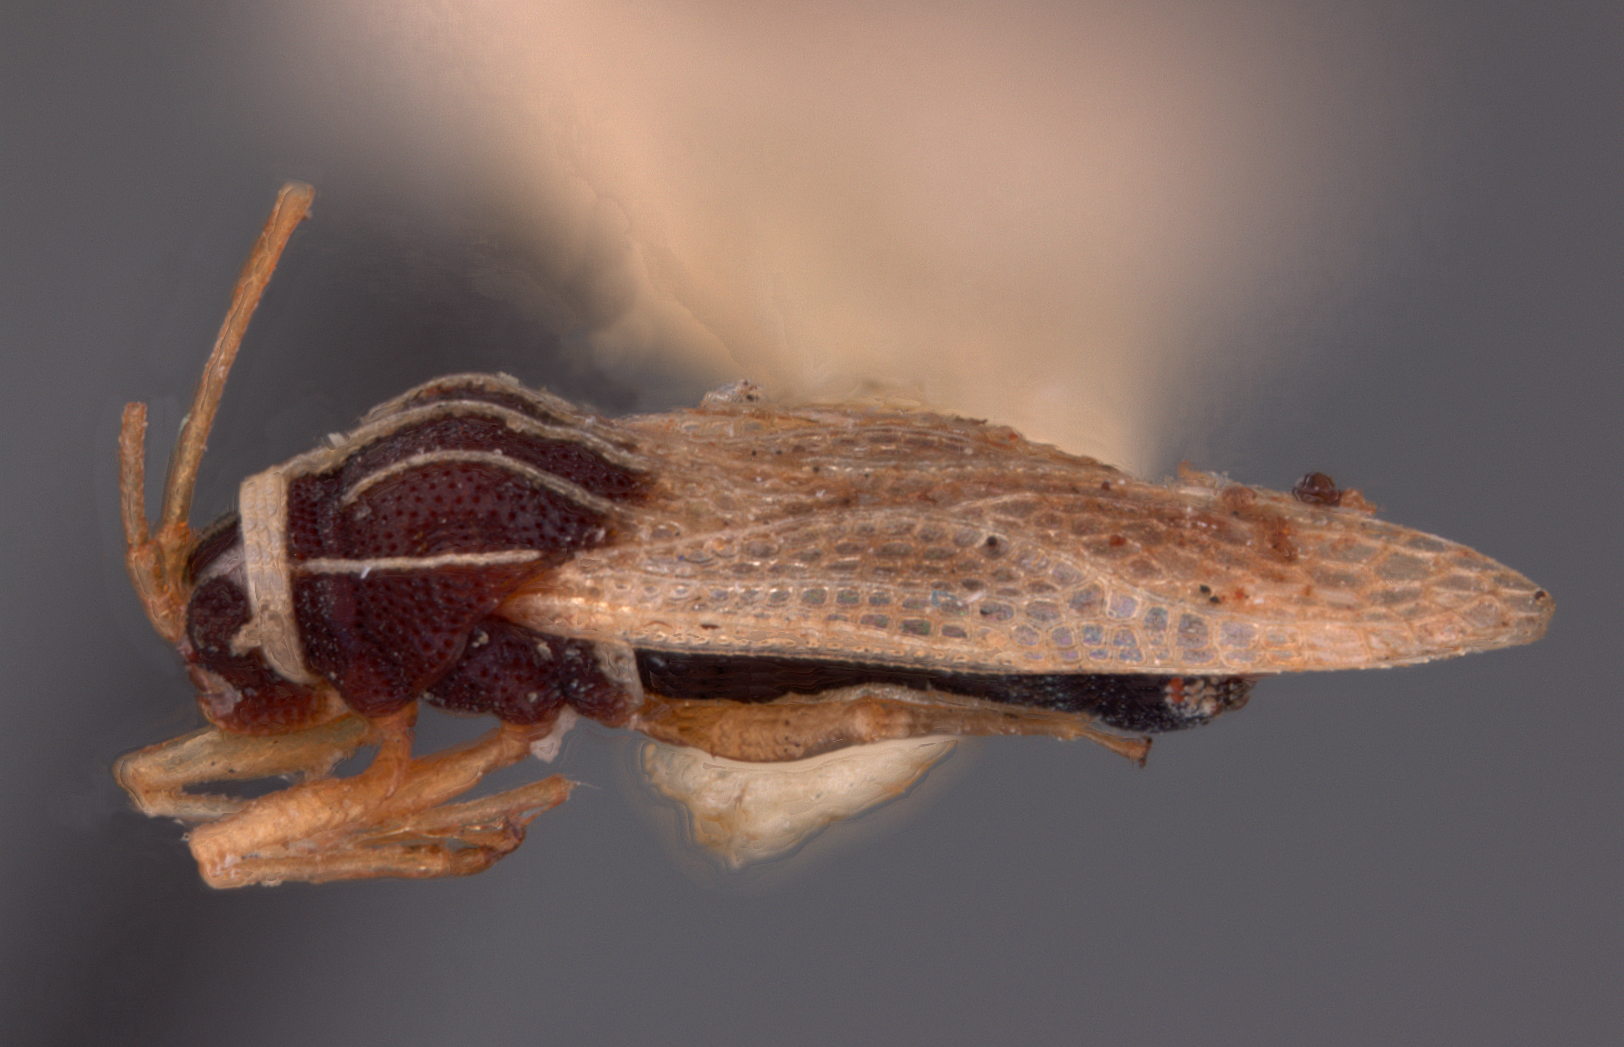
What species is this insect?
Compseuta holana
